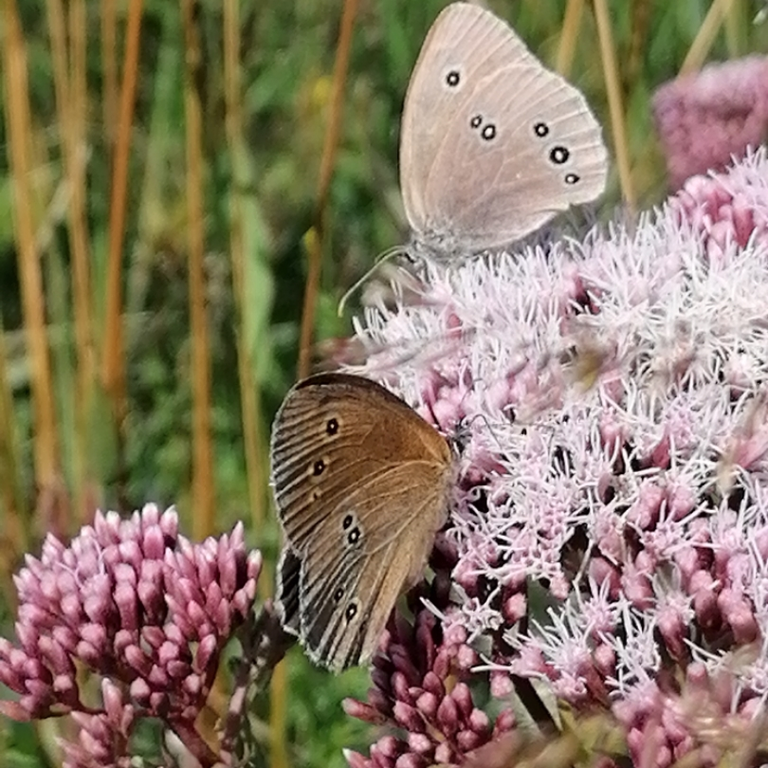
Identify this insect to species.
Aphantopus hyperantus
